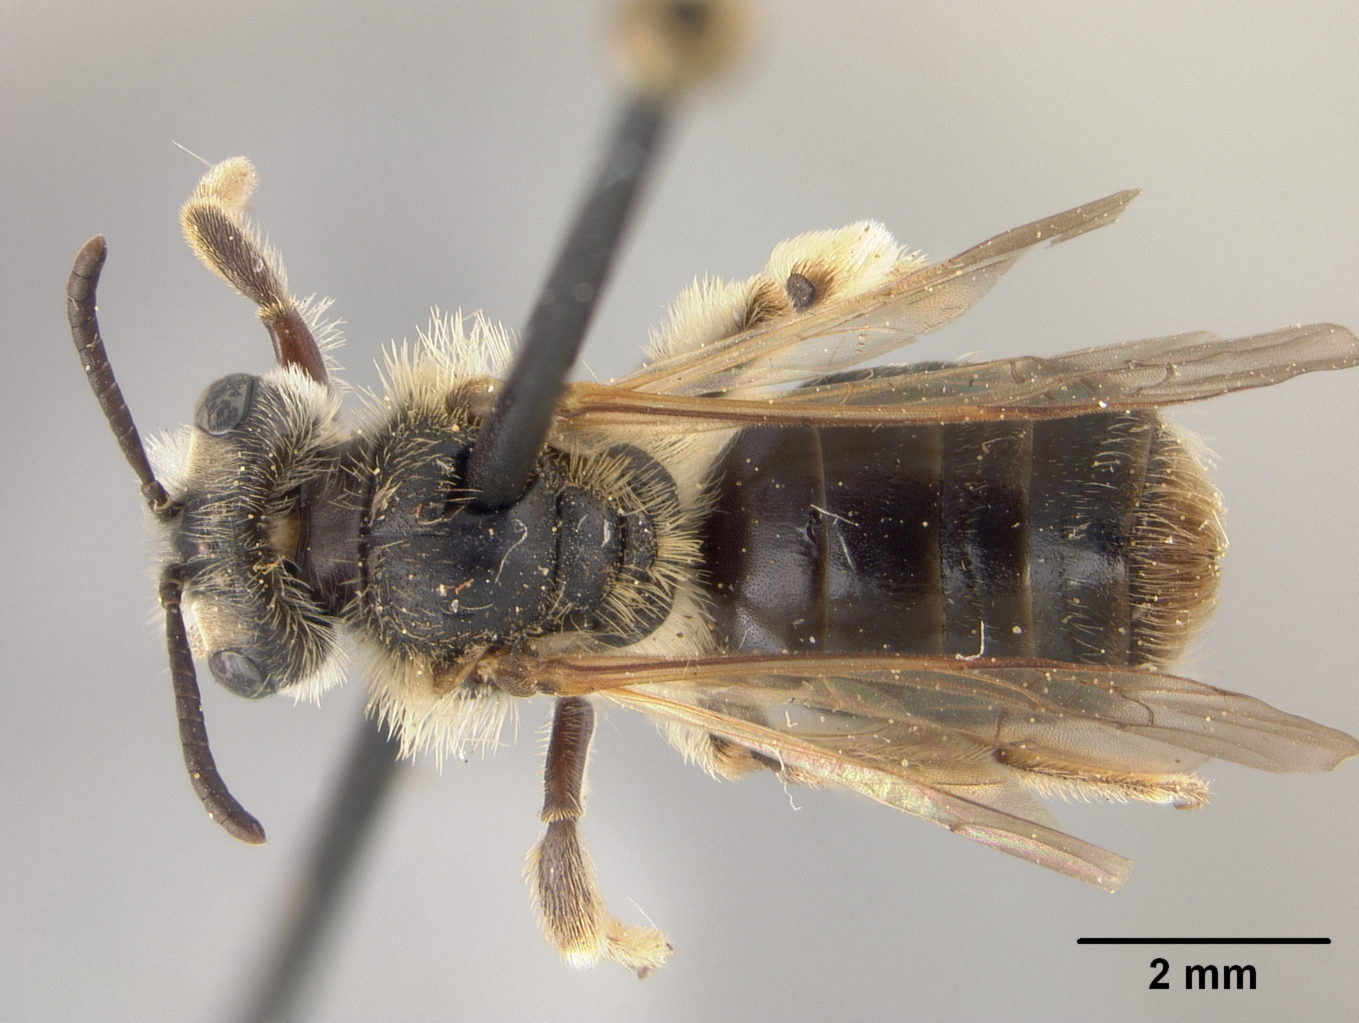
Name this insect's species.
Andrena chippewaensis
